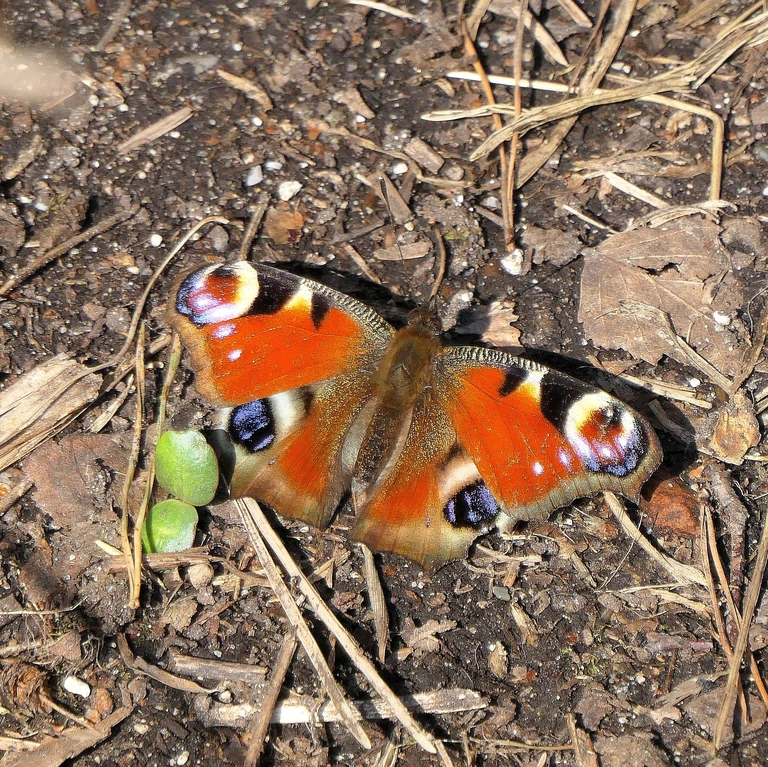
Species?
Aglais io
